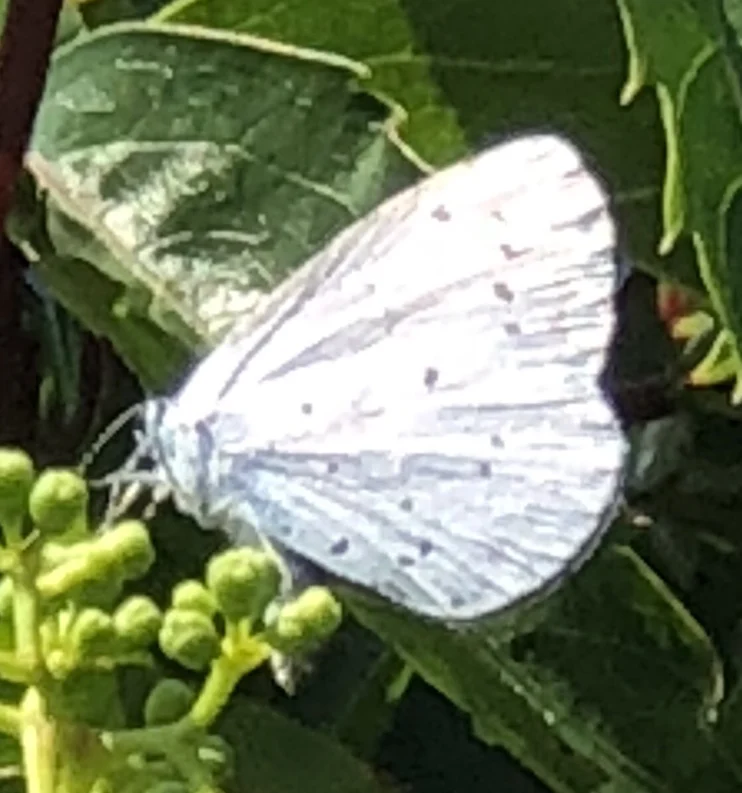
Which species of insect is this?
Celastrina argiolus
